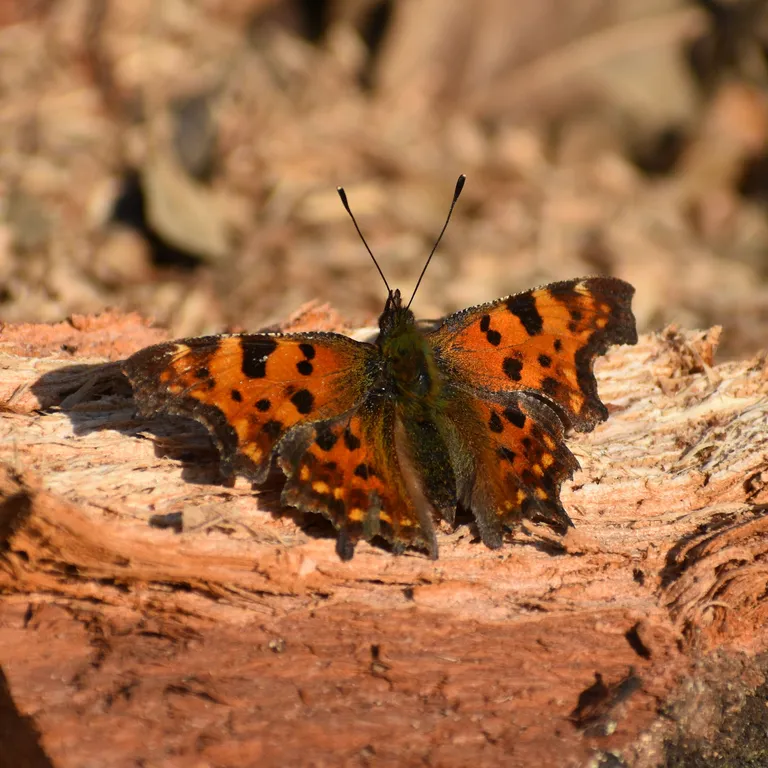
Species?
Polygonia c-album
